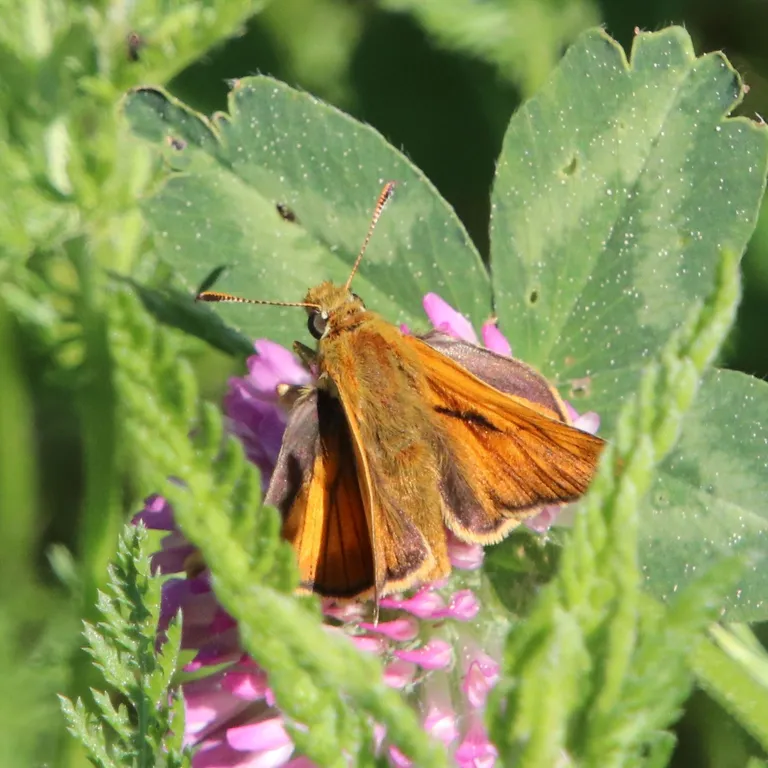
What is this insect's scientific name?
Ochlodes sylvanus (also Ochlodes venata)
